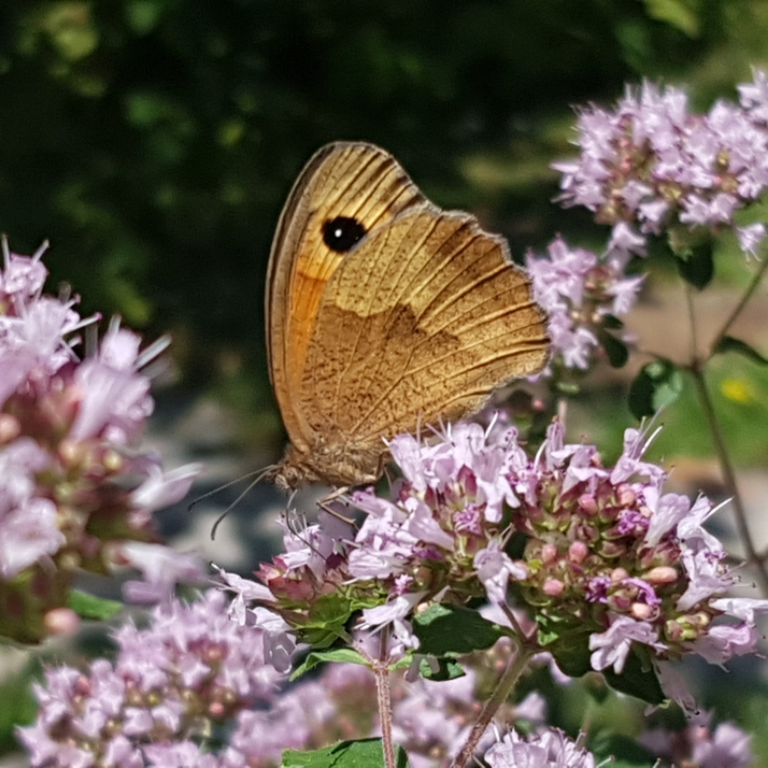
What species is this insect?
Maniola jurtina
